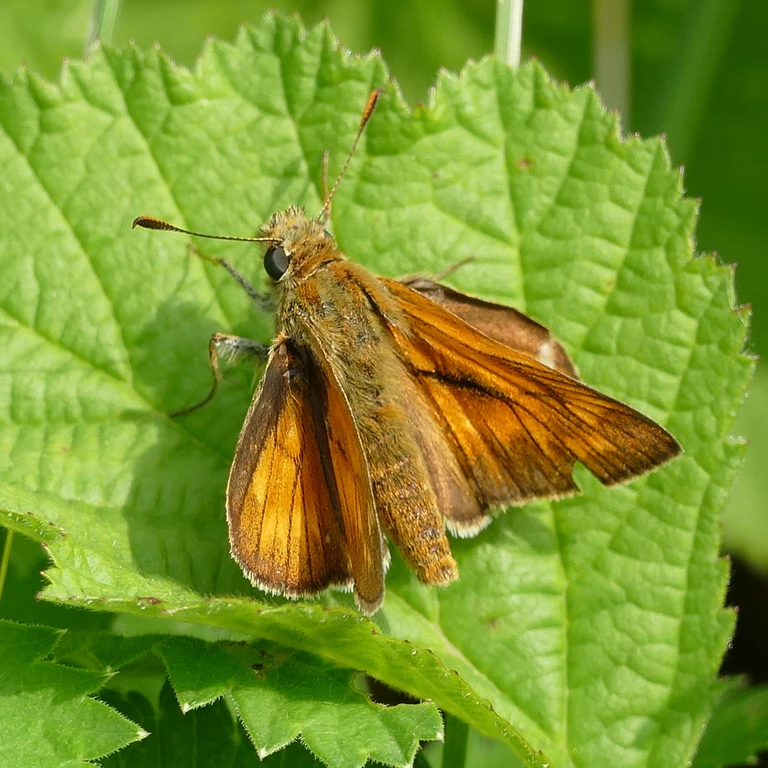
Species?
Ochlodes sylvanus (also Ochlodes venata)
